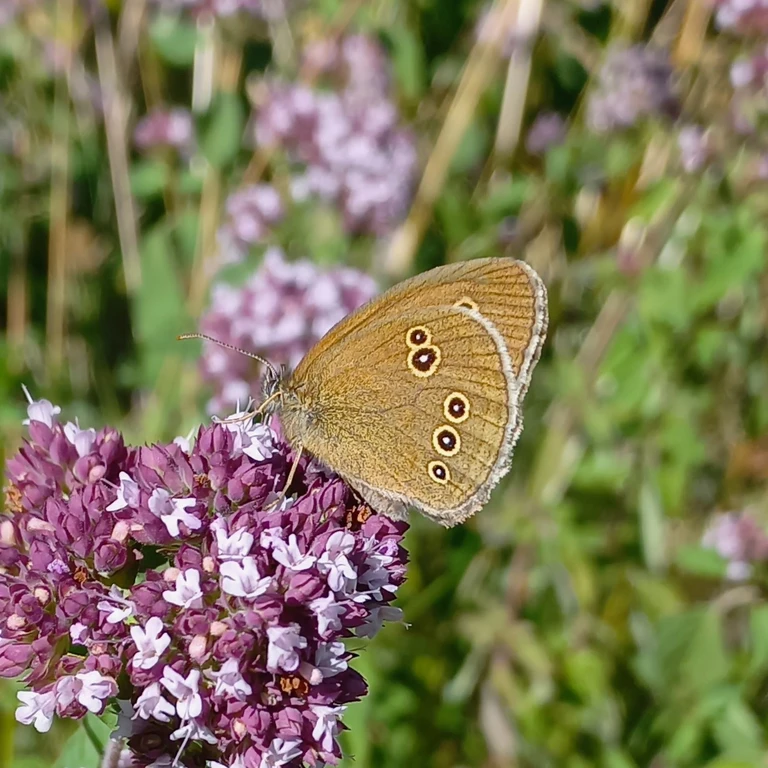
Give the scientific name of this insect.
Aphantopus hyperantus
